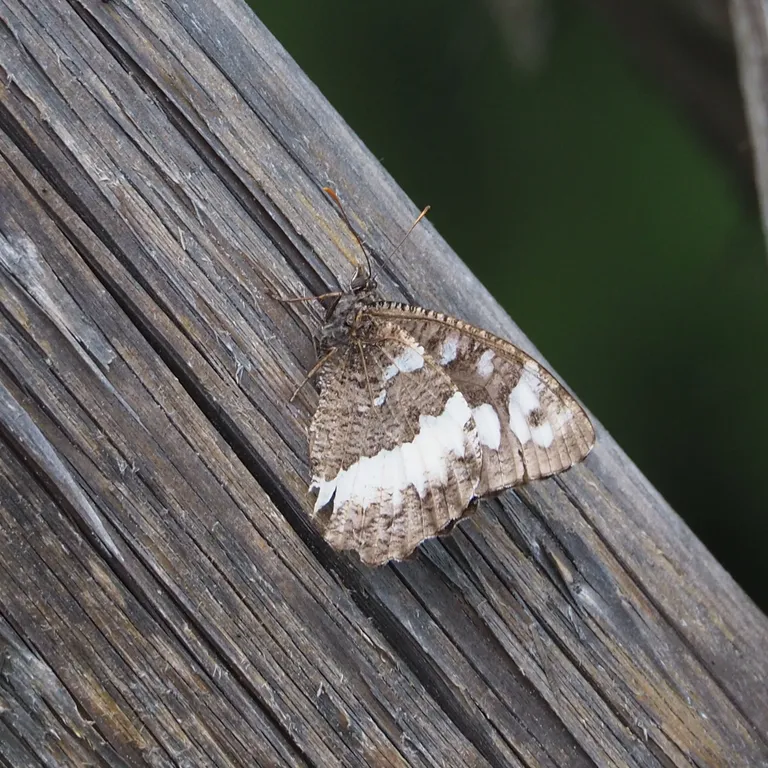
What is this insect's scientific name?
Brintesia circe
